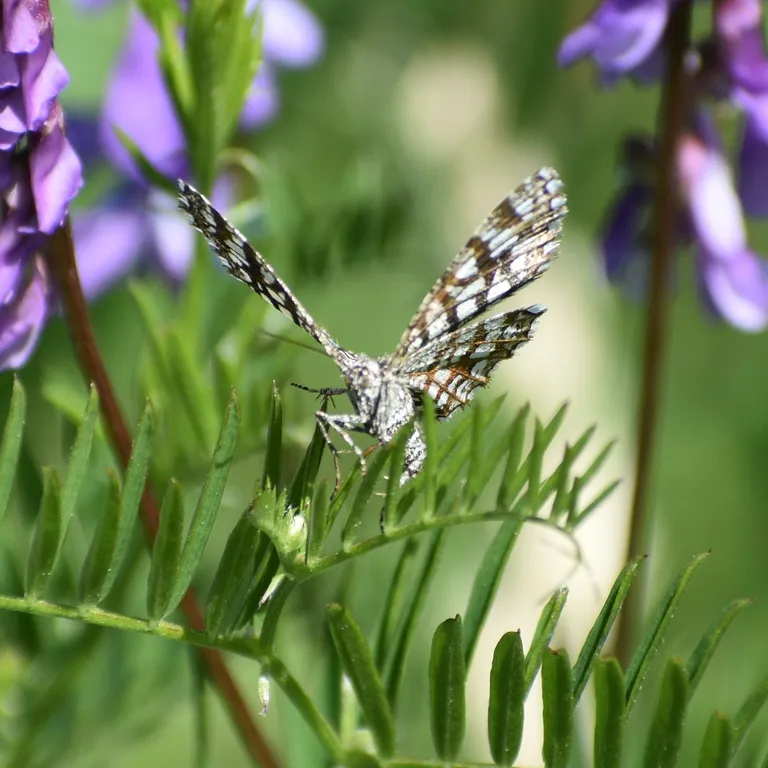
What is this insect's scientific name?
Chiasmia clathrata
